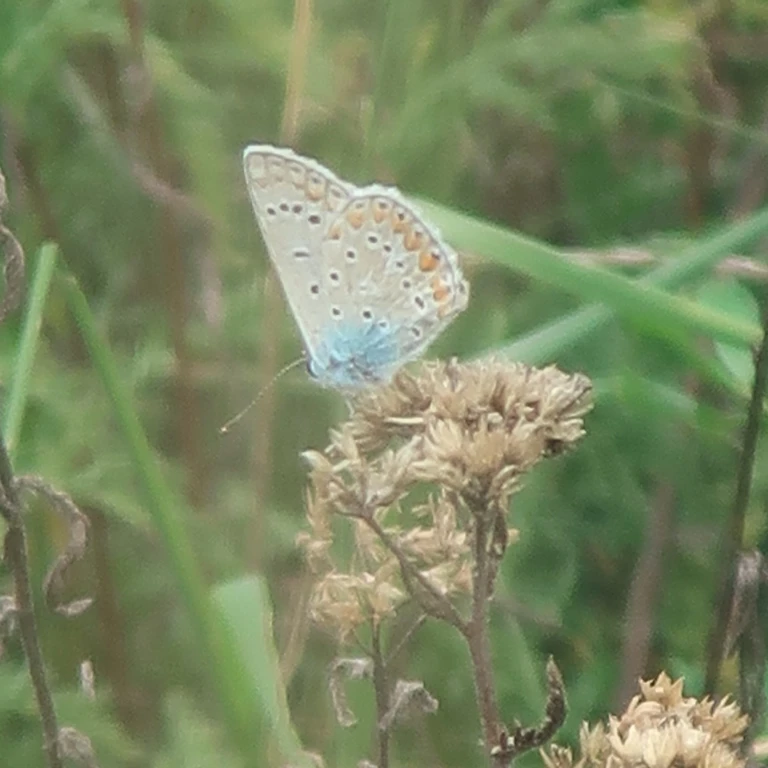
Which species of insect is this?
Polyommatus icarus
